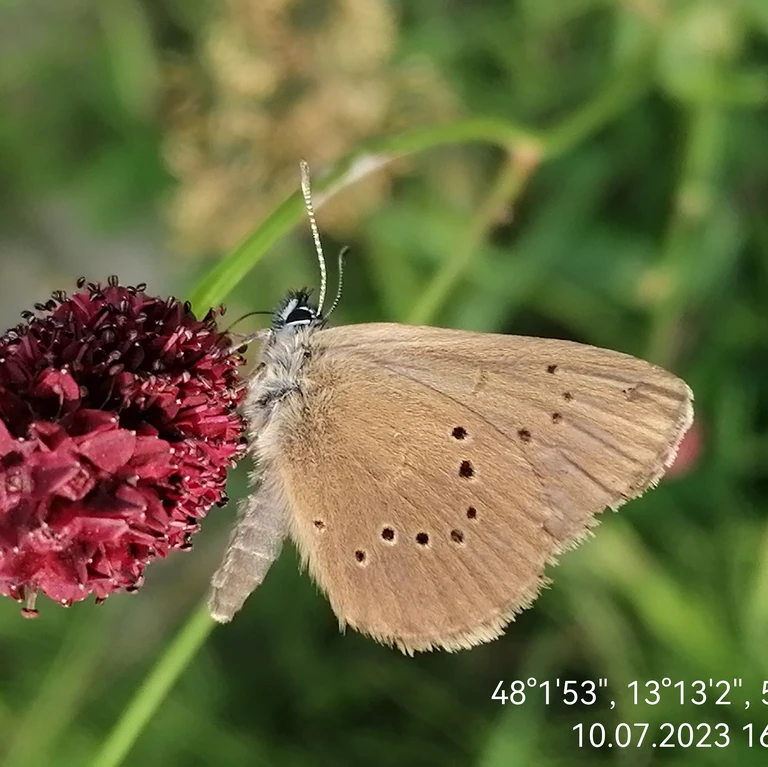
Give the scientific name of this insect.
Phengaris nausithous (also Maculinea nausithous)
